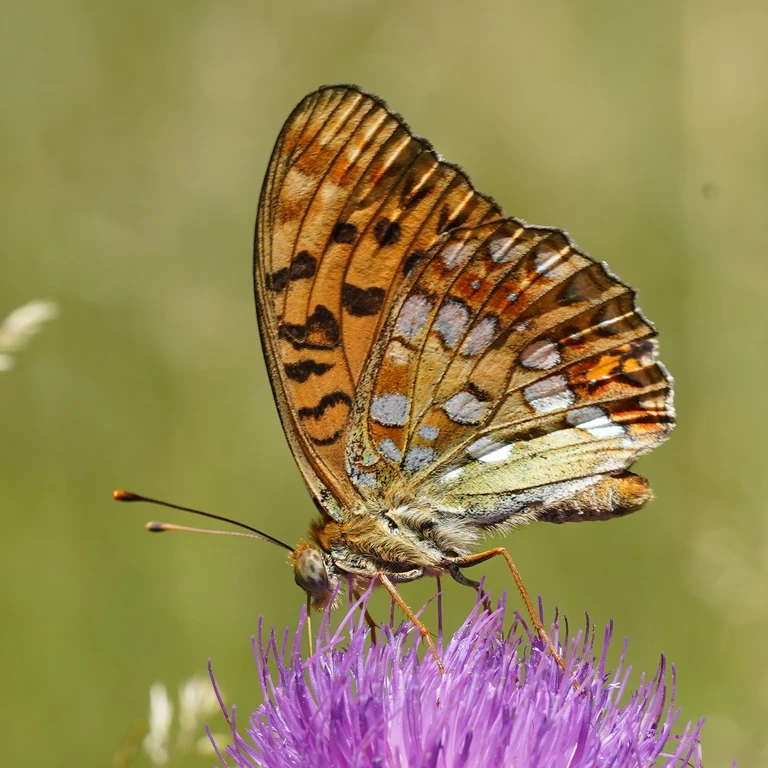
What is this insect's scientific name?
Fabriciana adippe
